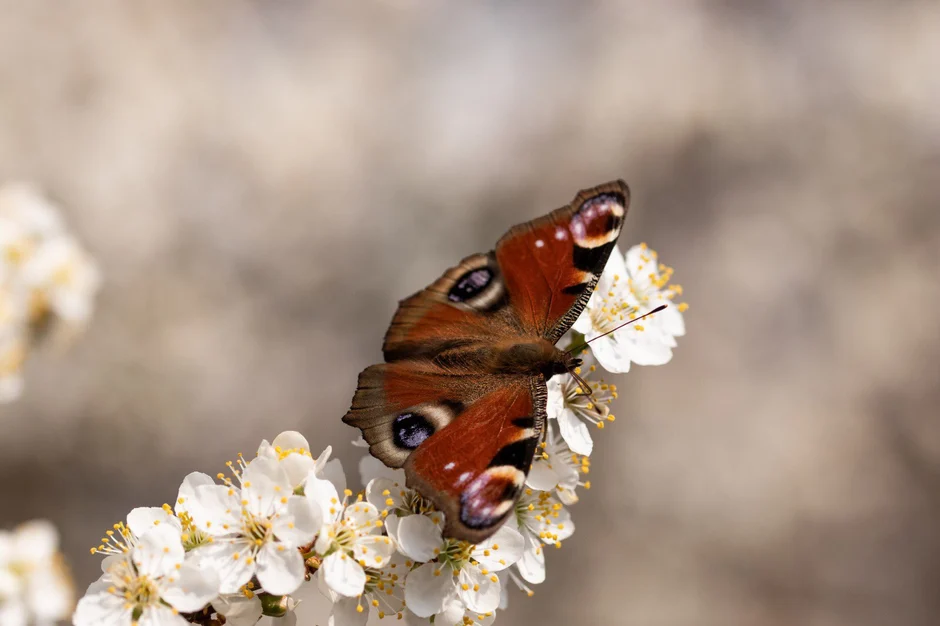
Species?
Aglais io
